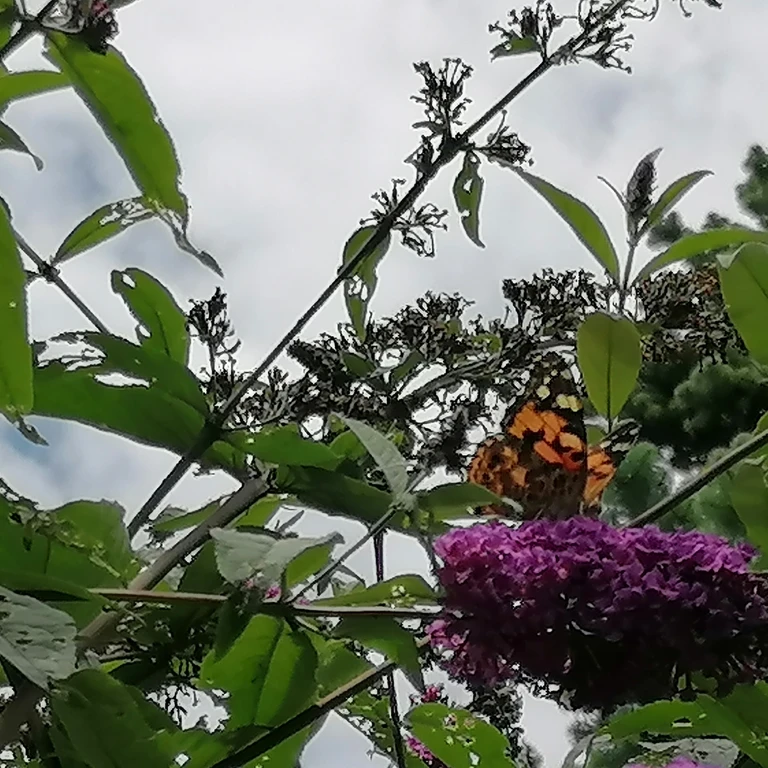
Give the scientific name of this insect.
Vanessa cardui
